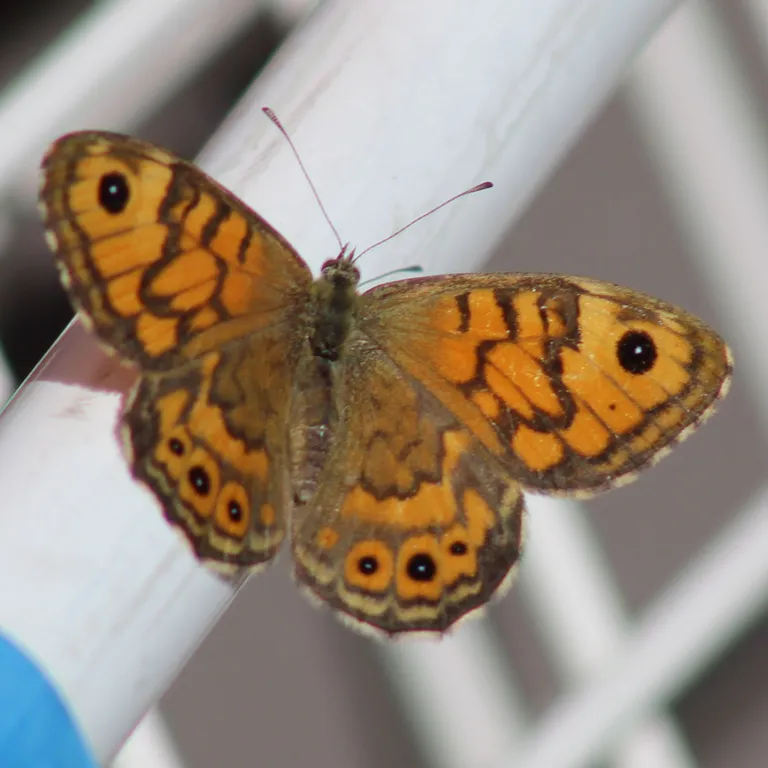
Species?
Lasiommata megera (also Pararge megera)
